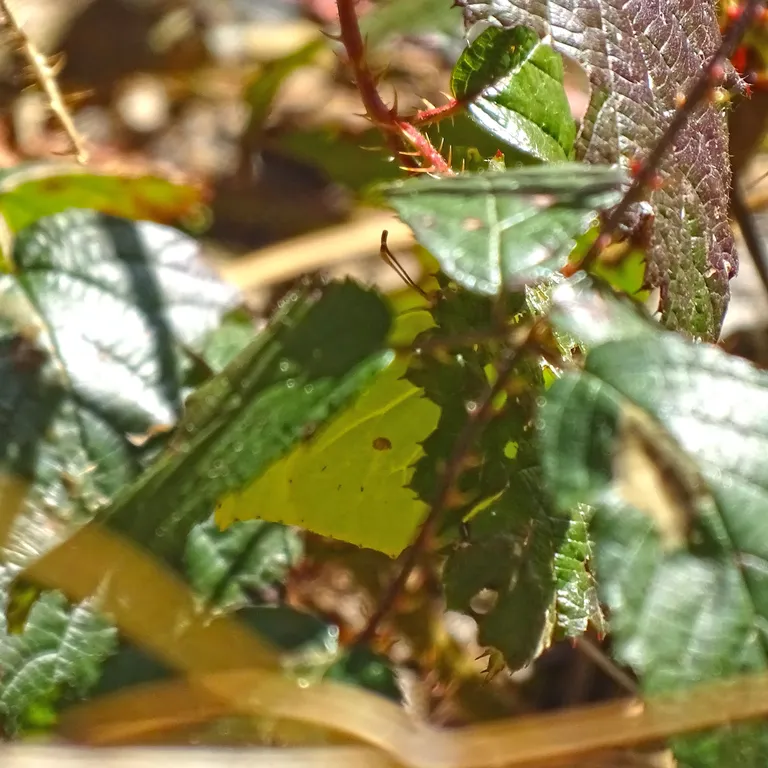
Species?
Gonepteryx rhamni
